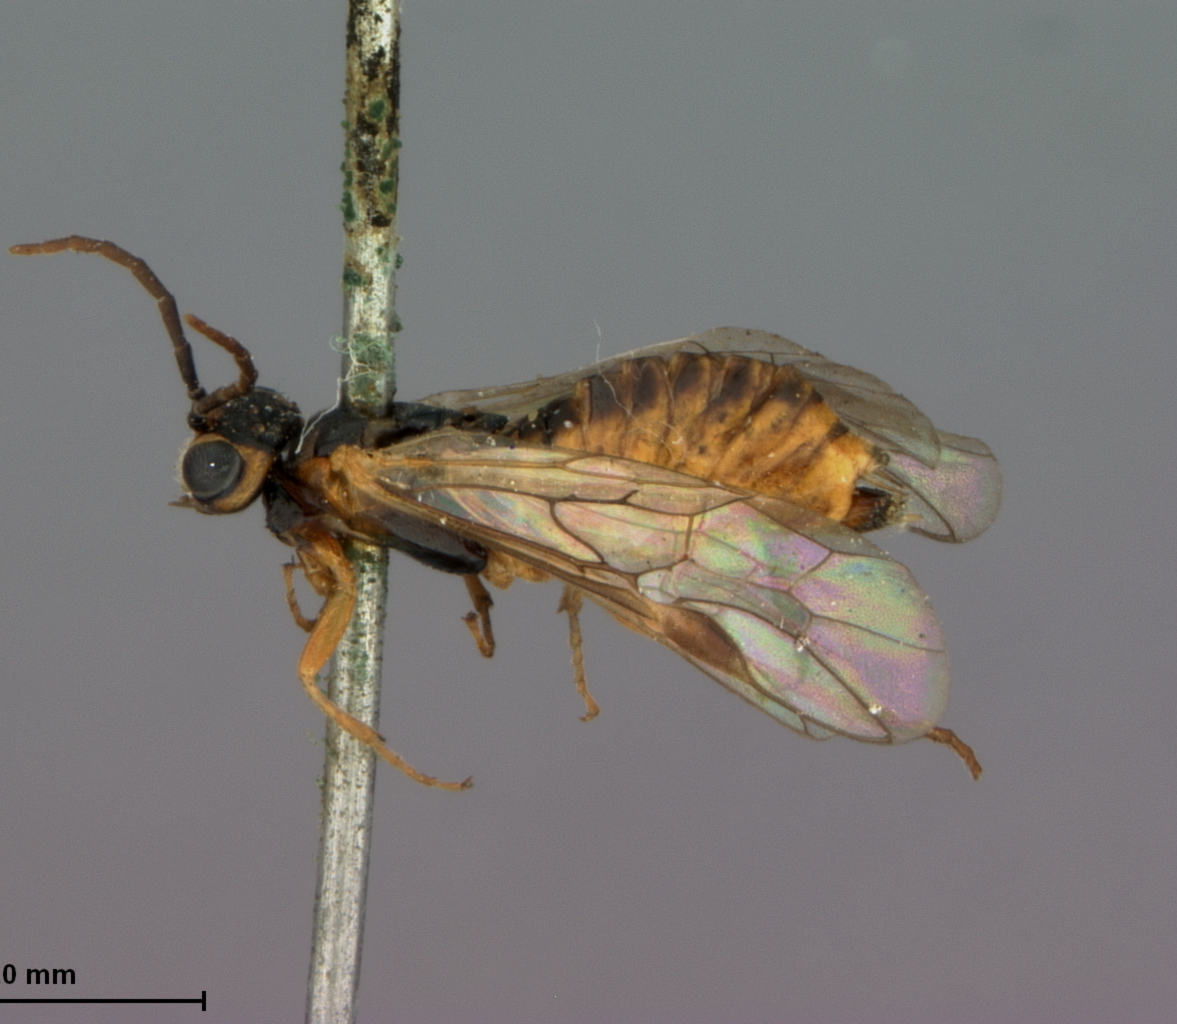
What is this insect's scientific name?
Cryptocampus bebbianae
